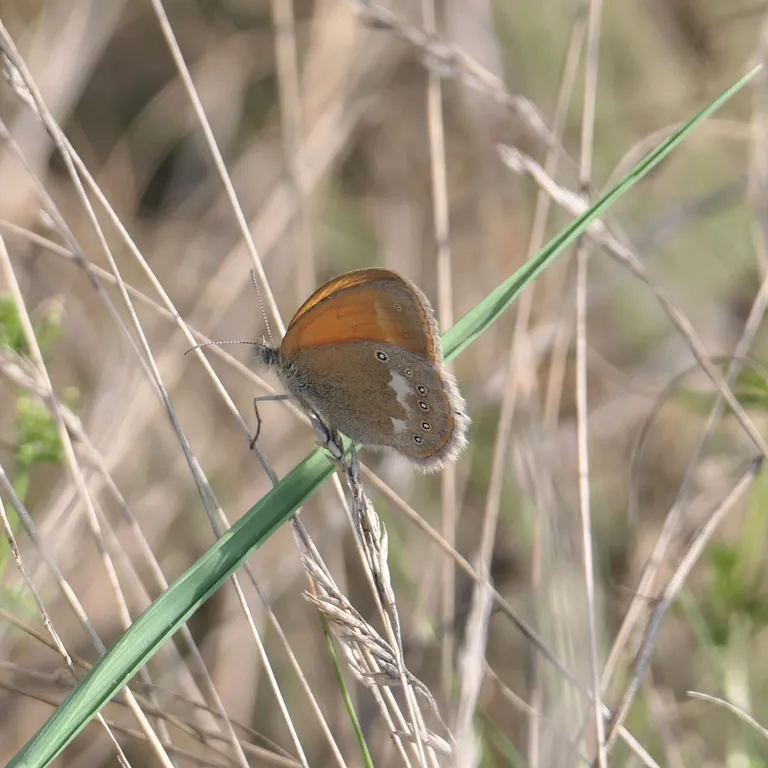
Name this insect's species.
Coenonympha glycerion (also Coenonympha iphis)
